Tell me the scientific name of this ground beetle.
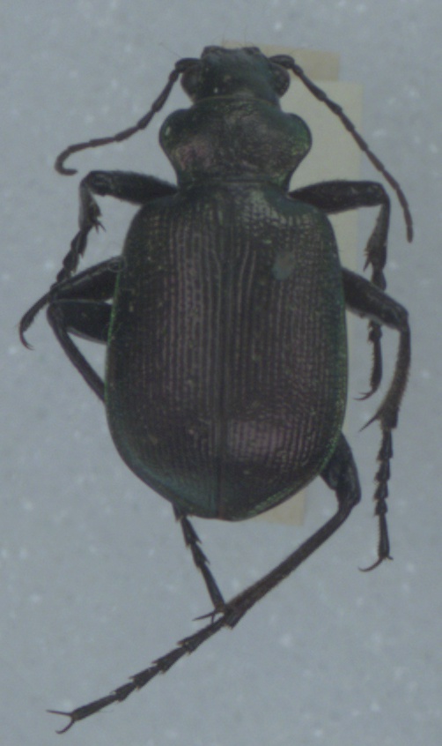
Calosoma inquisitor
